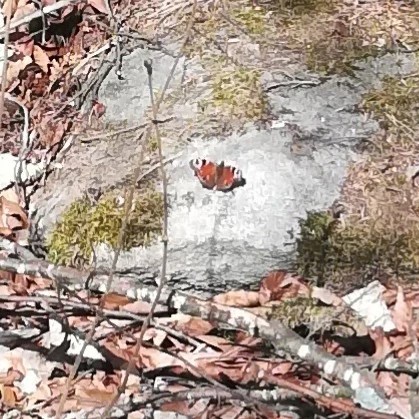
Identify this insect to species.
Aglais io
